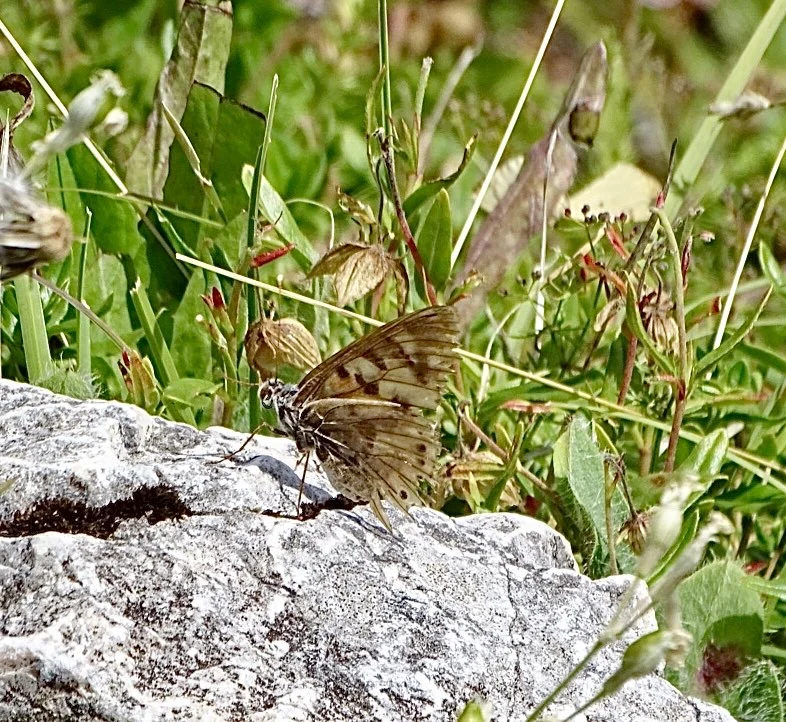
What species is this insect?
Vanessa cardui
